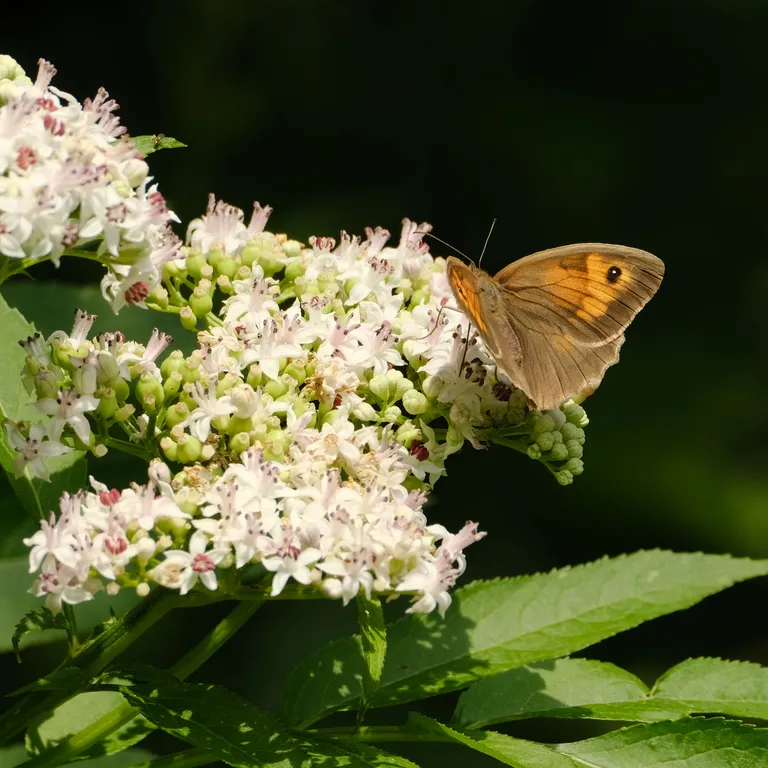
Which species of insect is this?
Maniola jurtina
